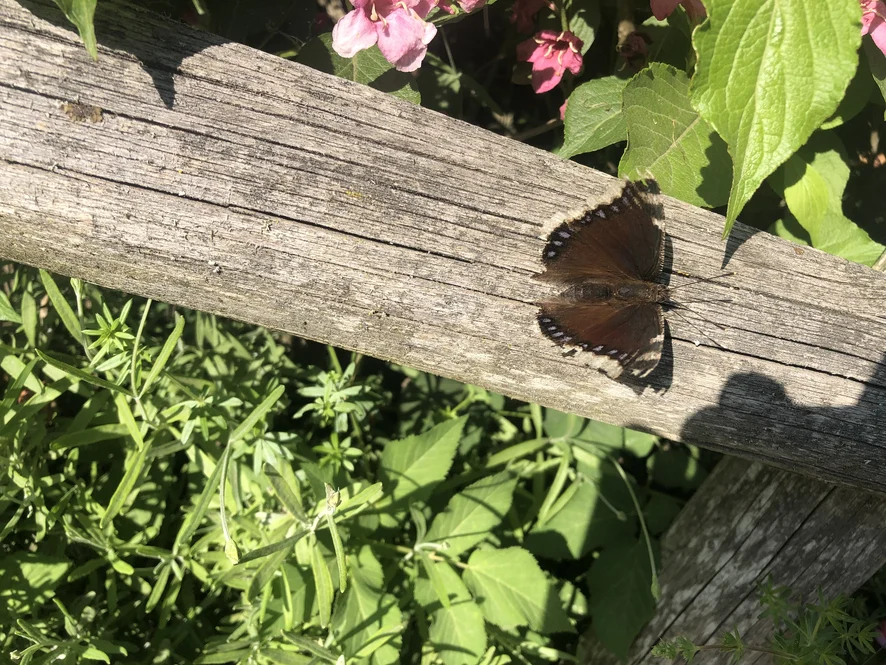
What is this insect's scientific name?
Nymphalis antiopa
